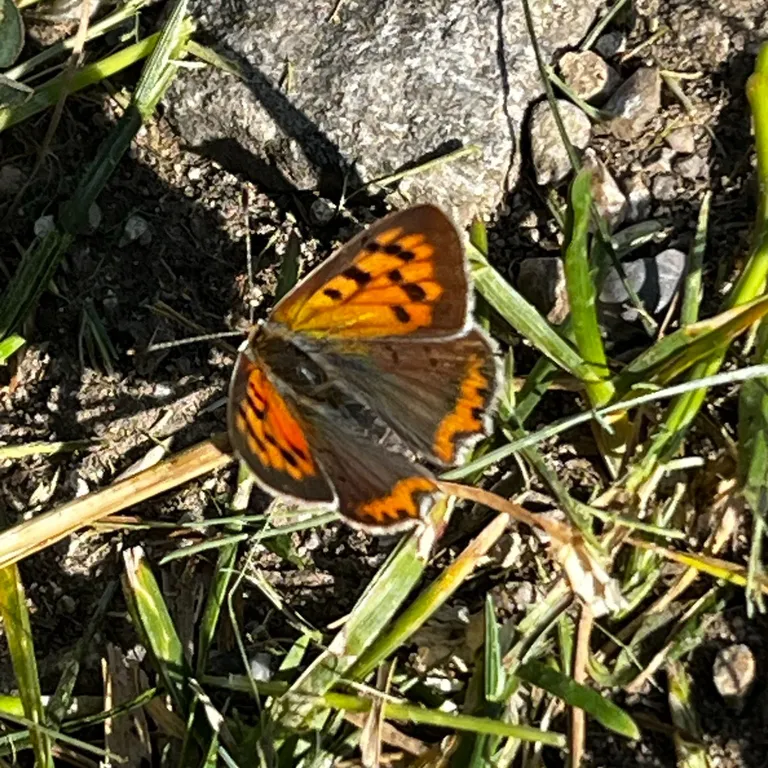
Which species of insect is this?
Lycaena phlaeas
